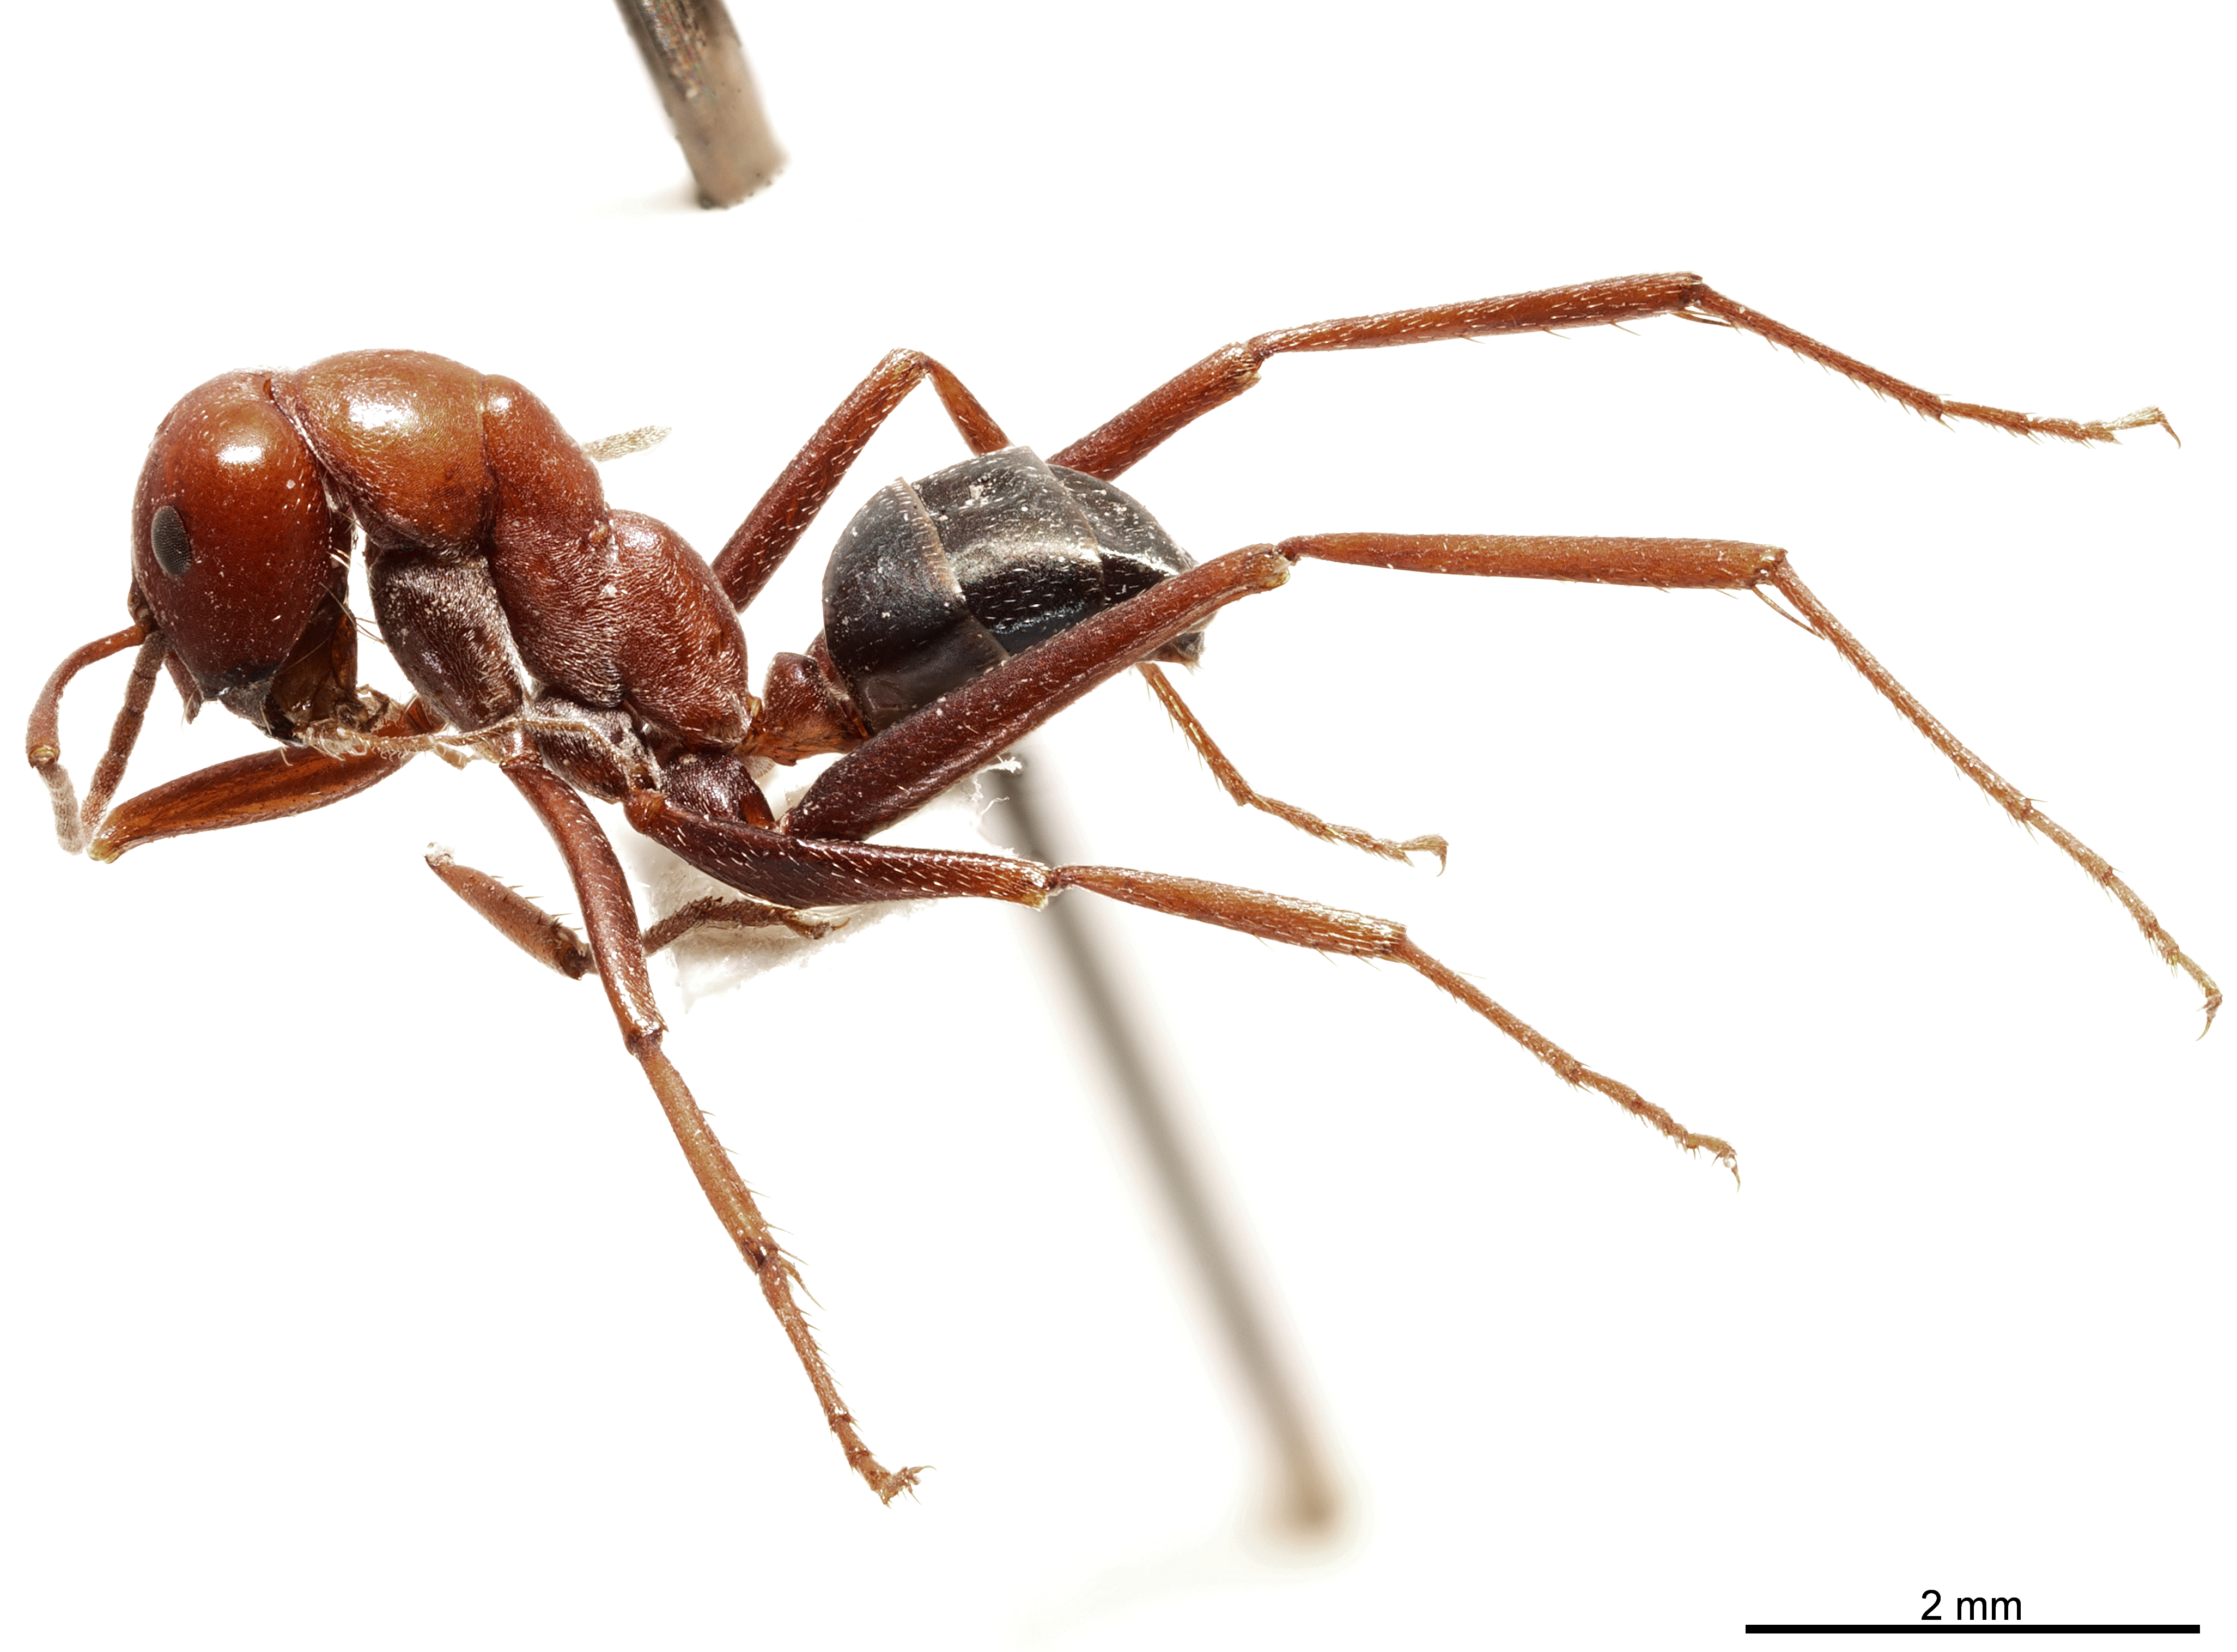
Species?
Melophorus aeneovirens
